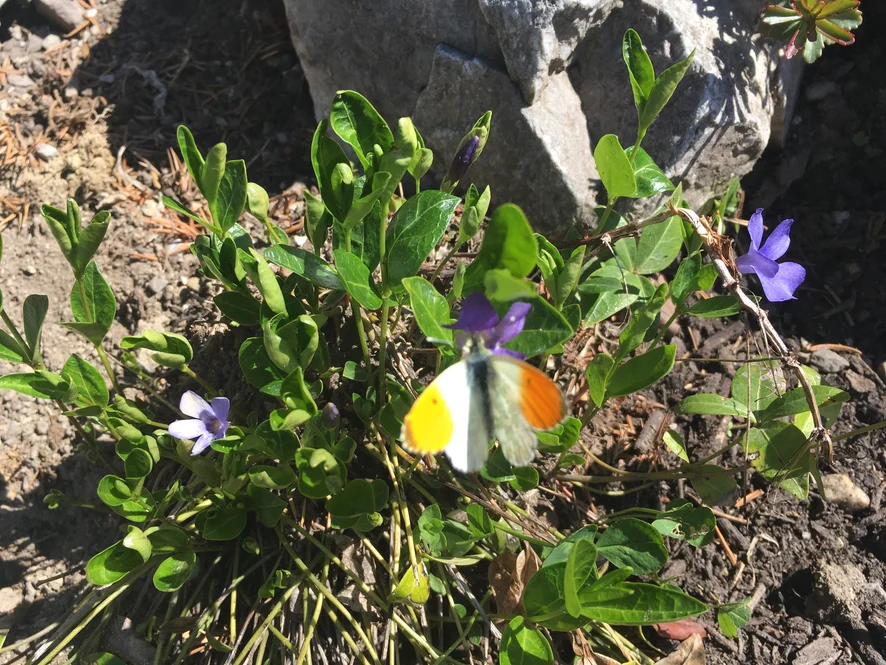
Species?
Anthocharis cardamines
